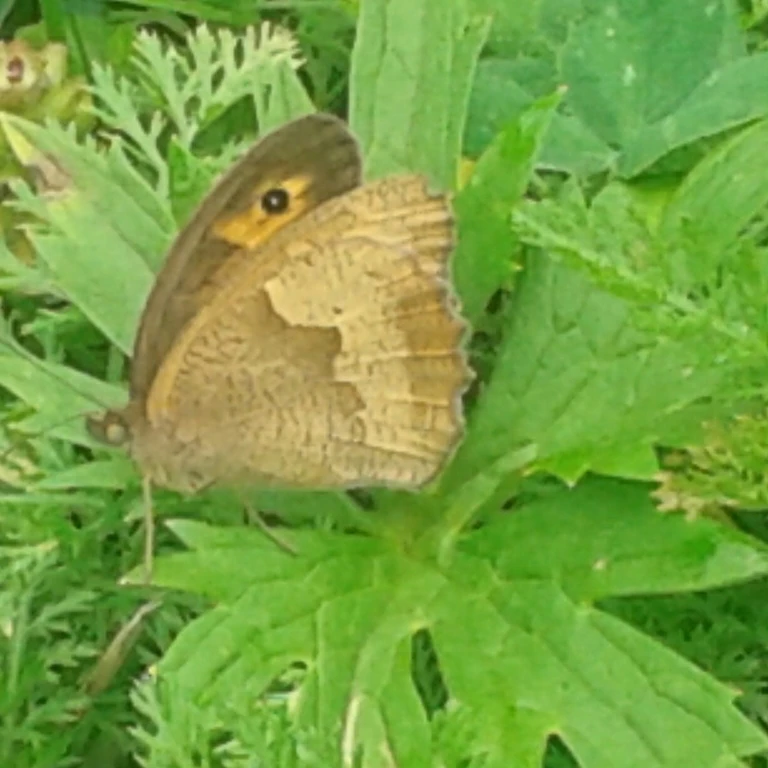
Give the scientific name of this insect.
Maniola jurtina
